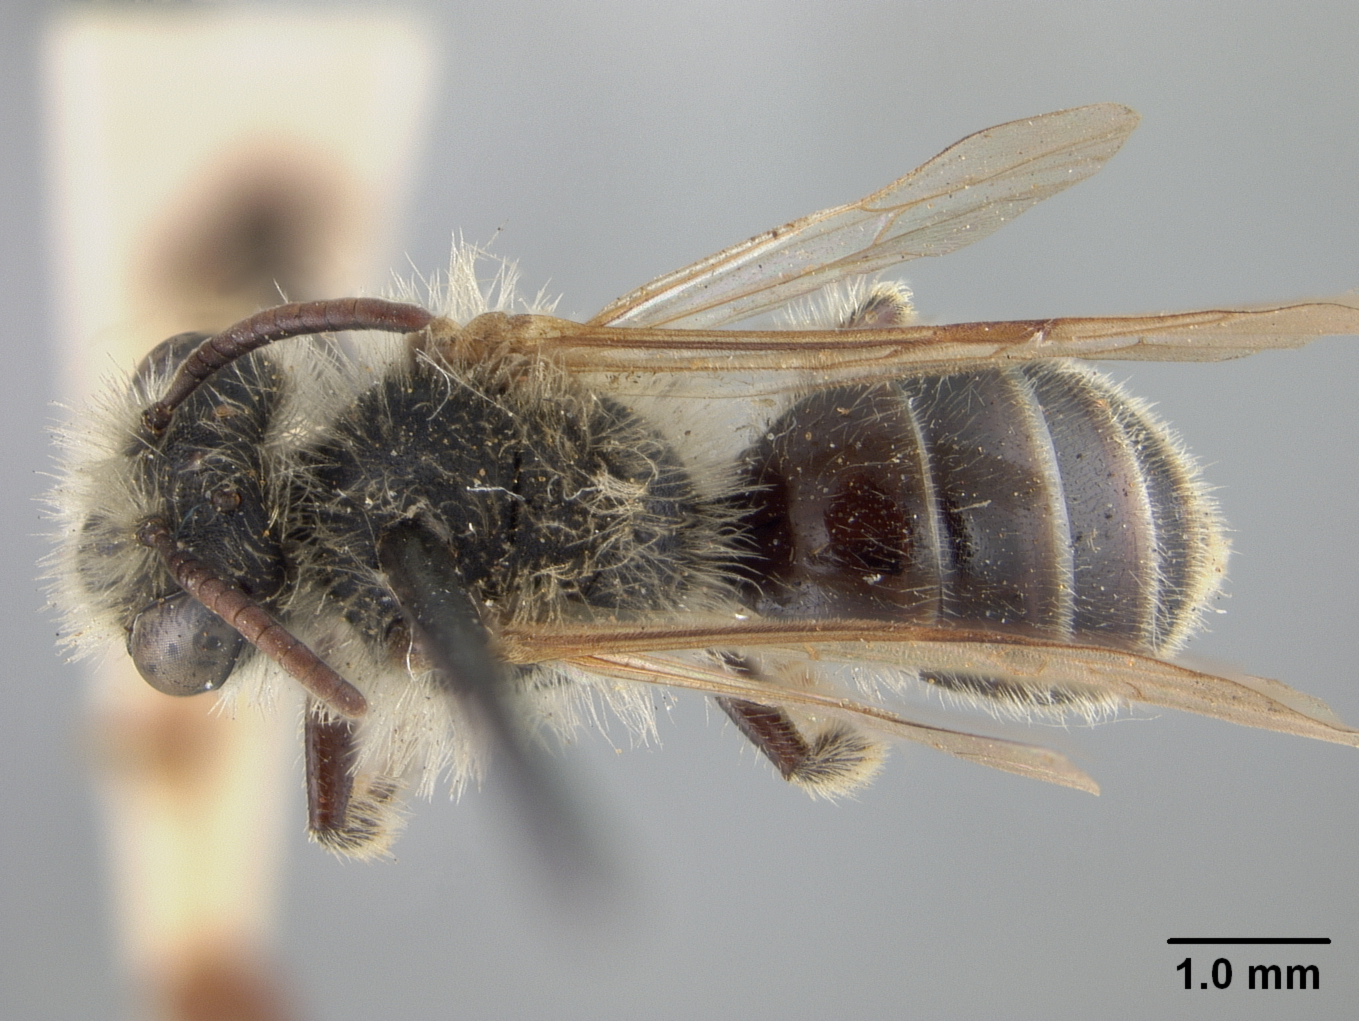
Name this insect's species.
Andrena parakrigiana
